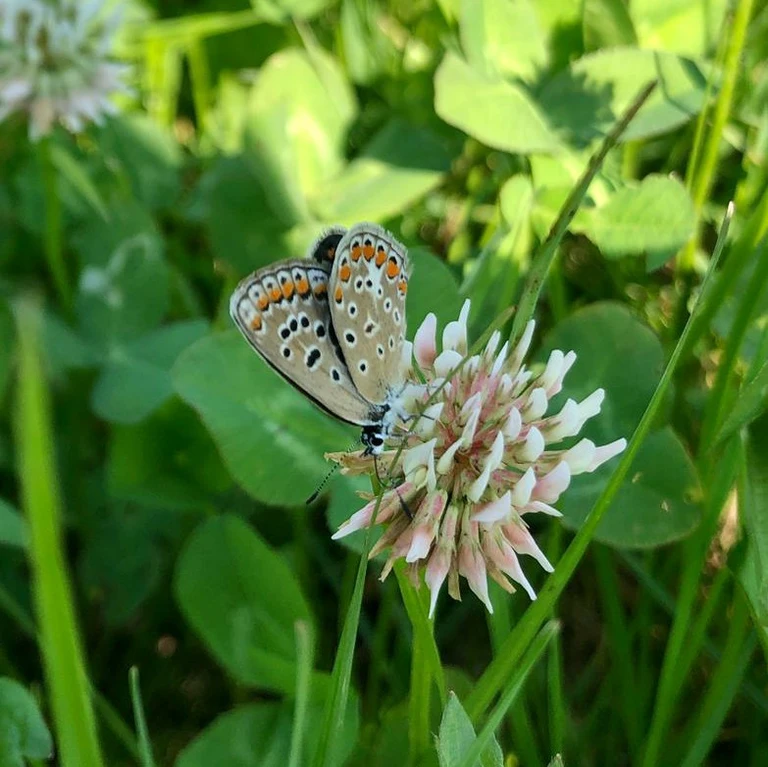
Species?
Polyommatus icarus
